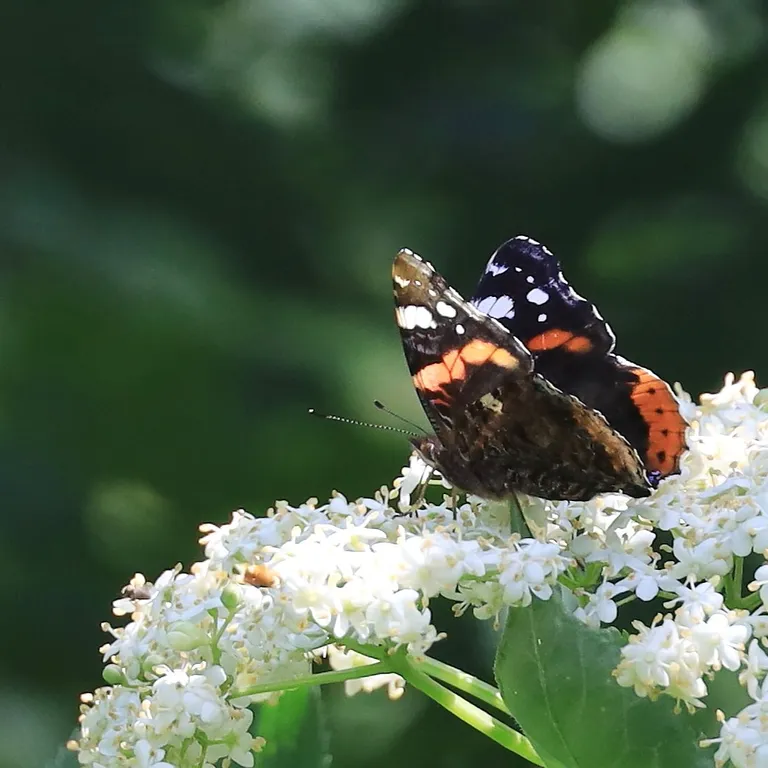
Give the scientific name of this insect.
Vanessa atalanta
